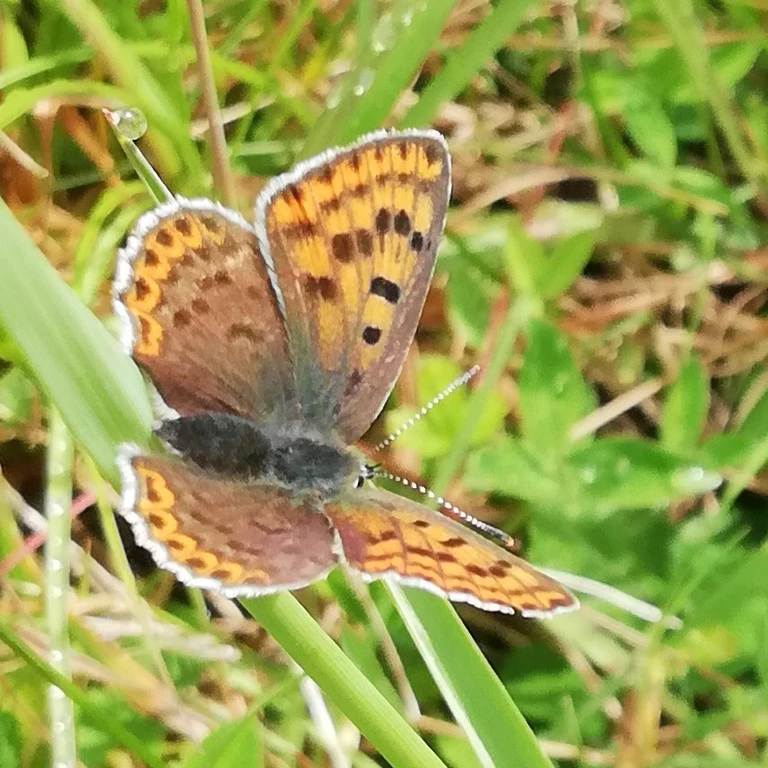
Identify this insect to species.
Lycaena tityrus (also Loweia tityrus)
